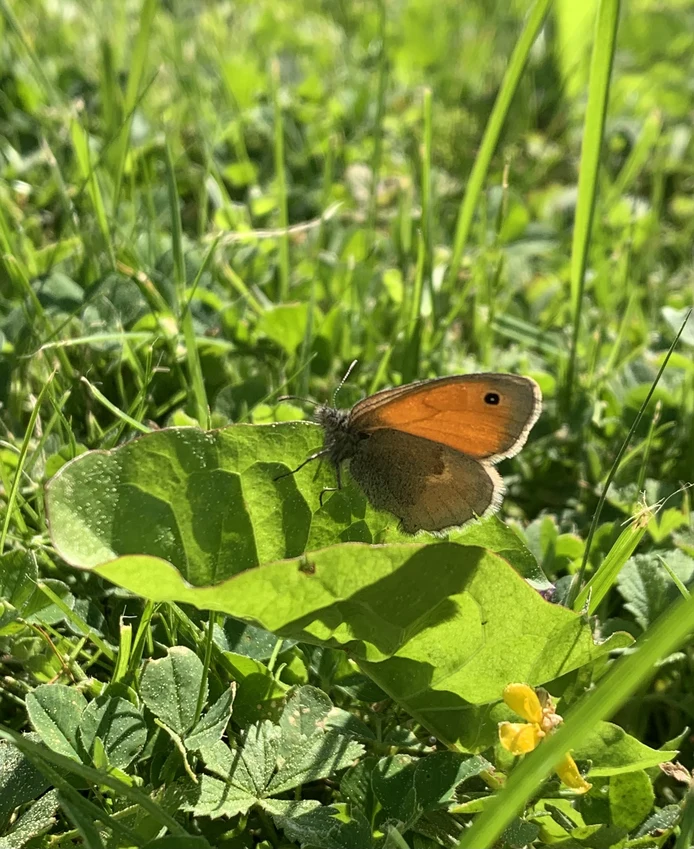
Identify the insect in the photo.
Coenonympha pamphilus
